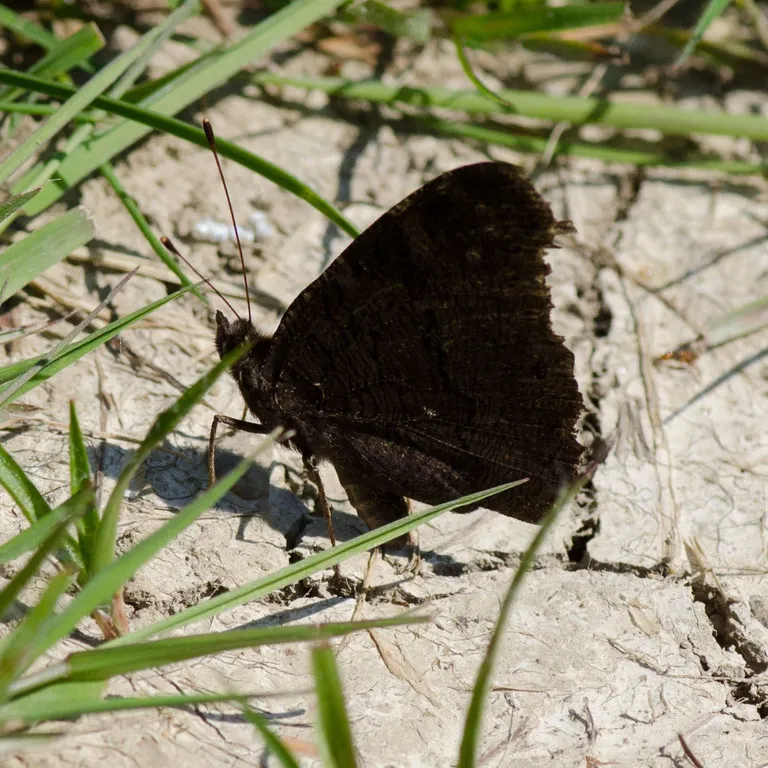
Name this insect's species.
Aglais io
